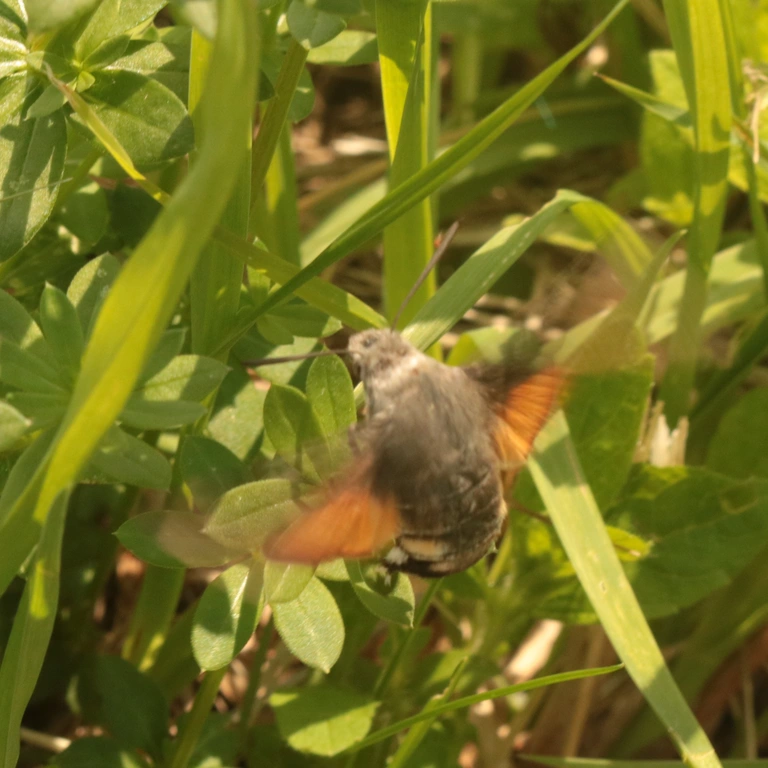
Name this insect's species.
Macroglossum stellatarum
